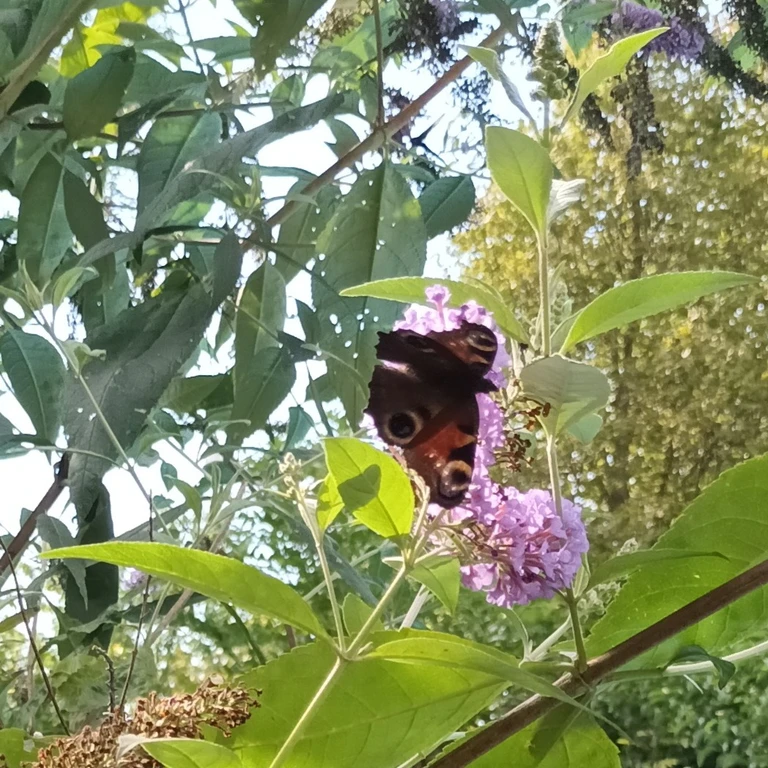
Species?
Aglais io
